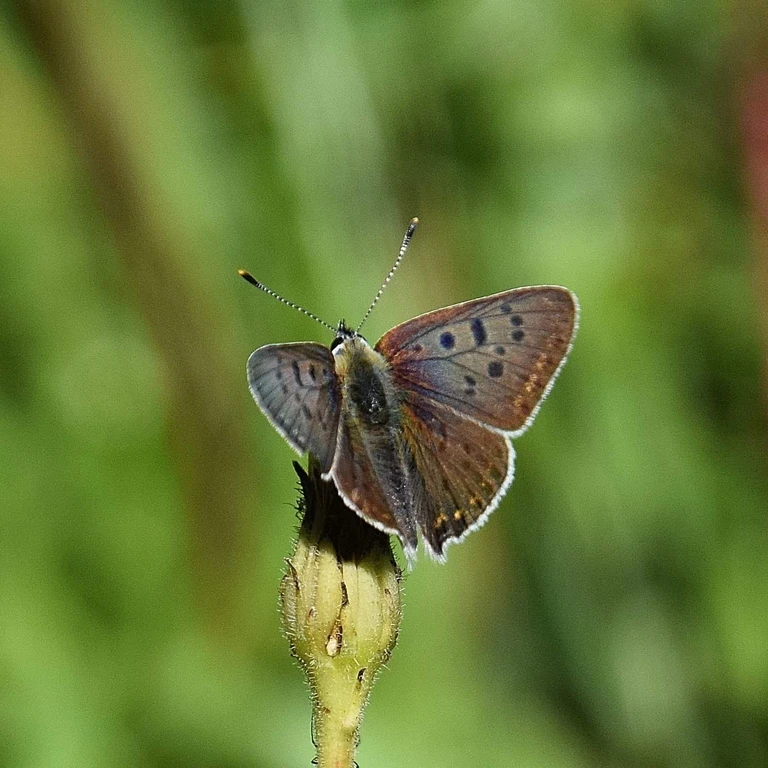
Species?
Lycaena tityrus (also Loweia tityrus)
